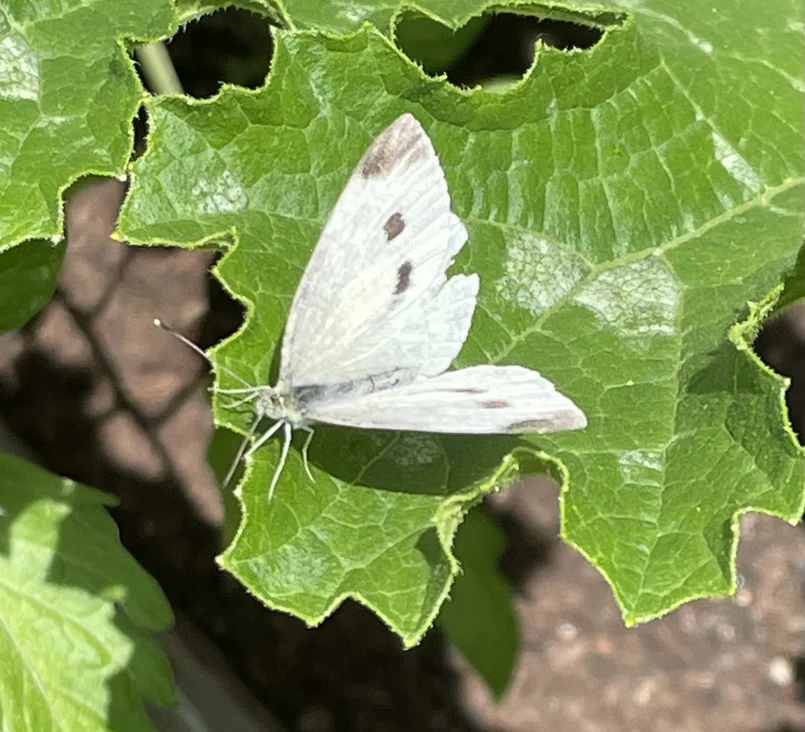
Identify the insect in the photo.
Pieris rapae
